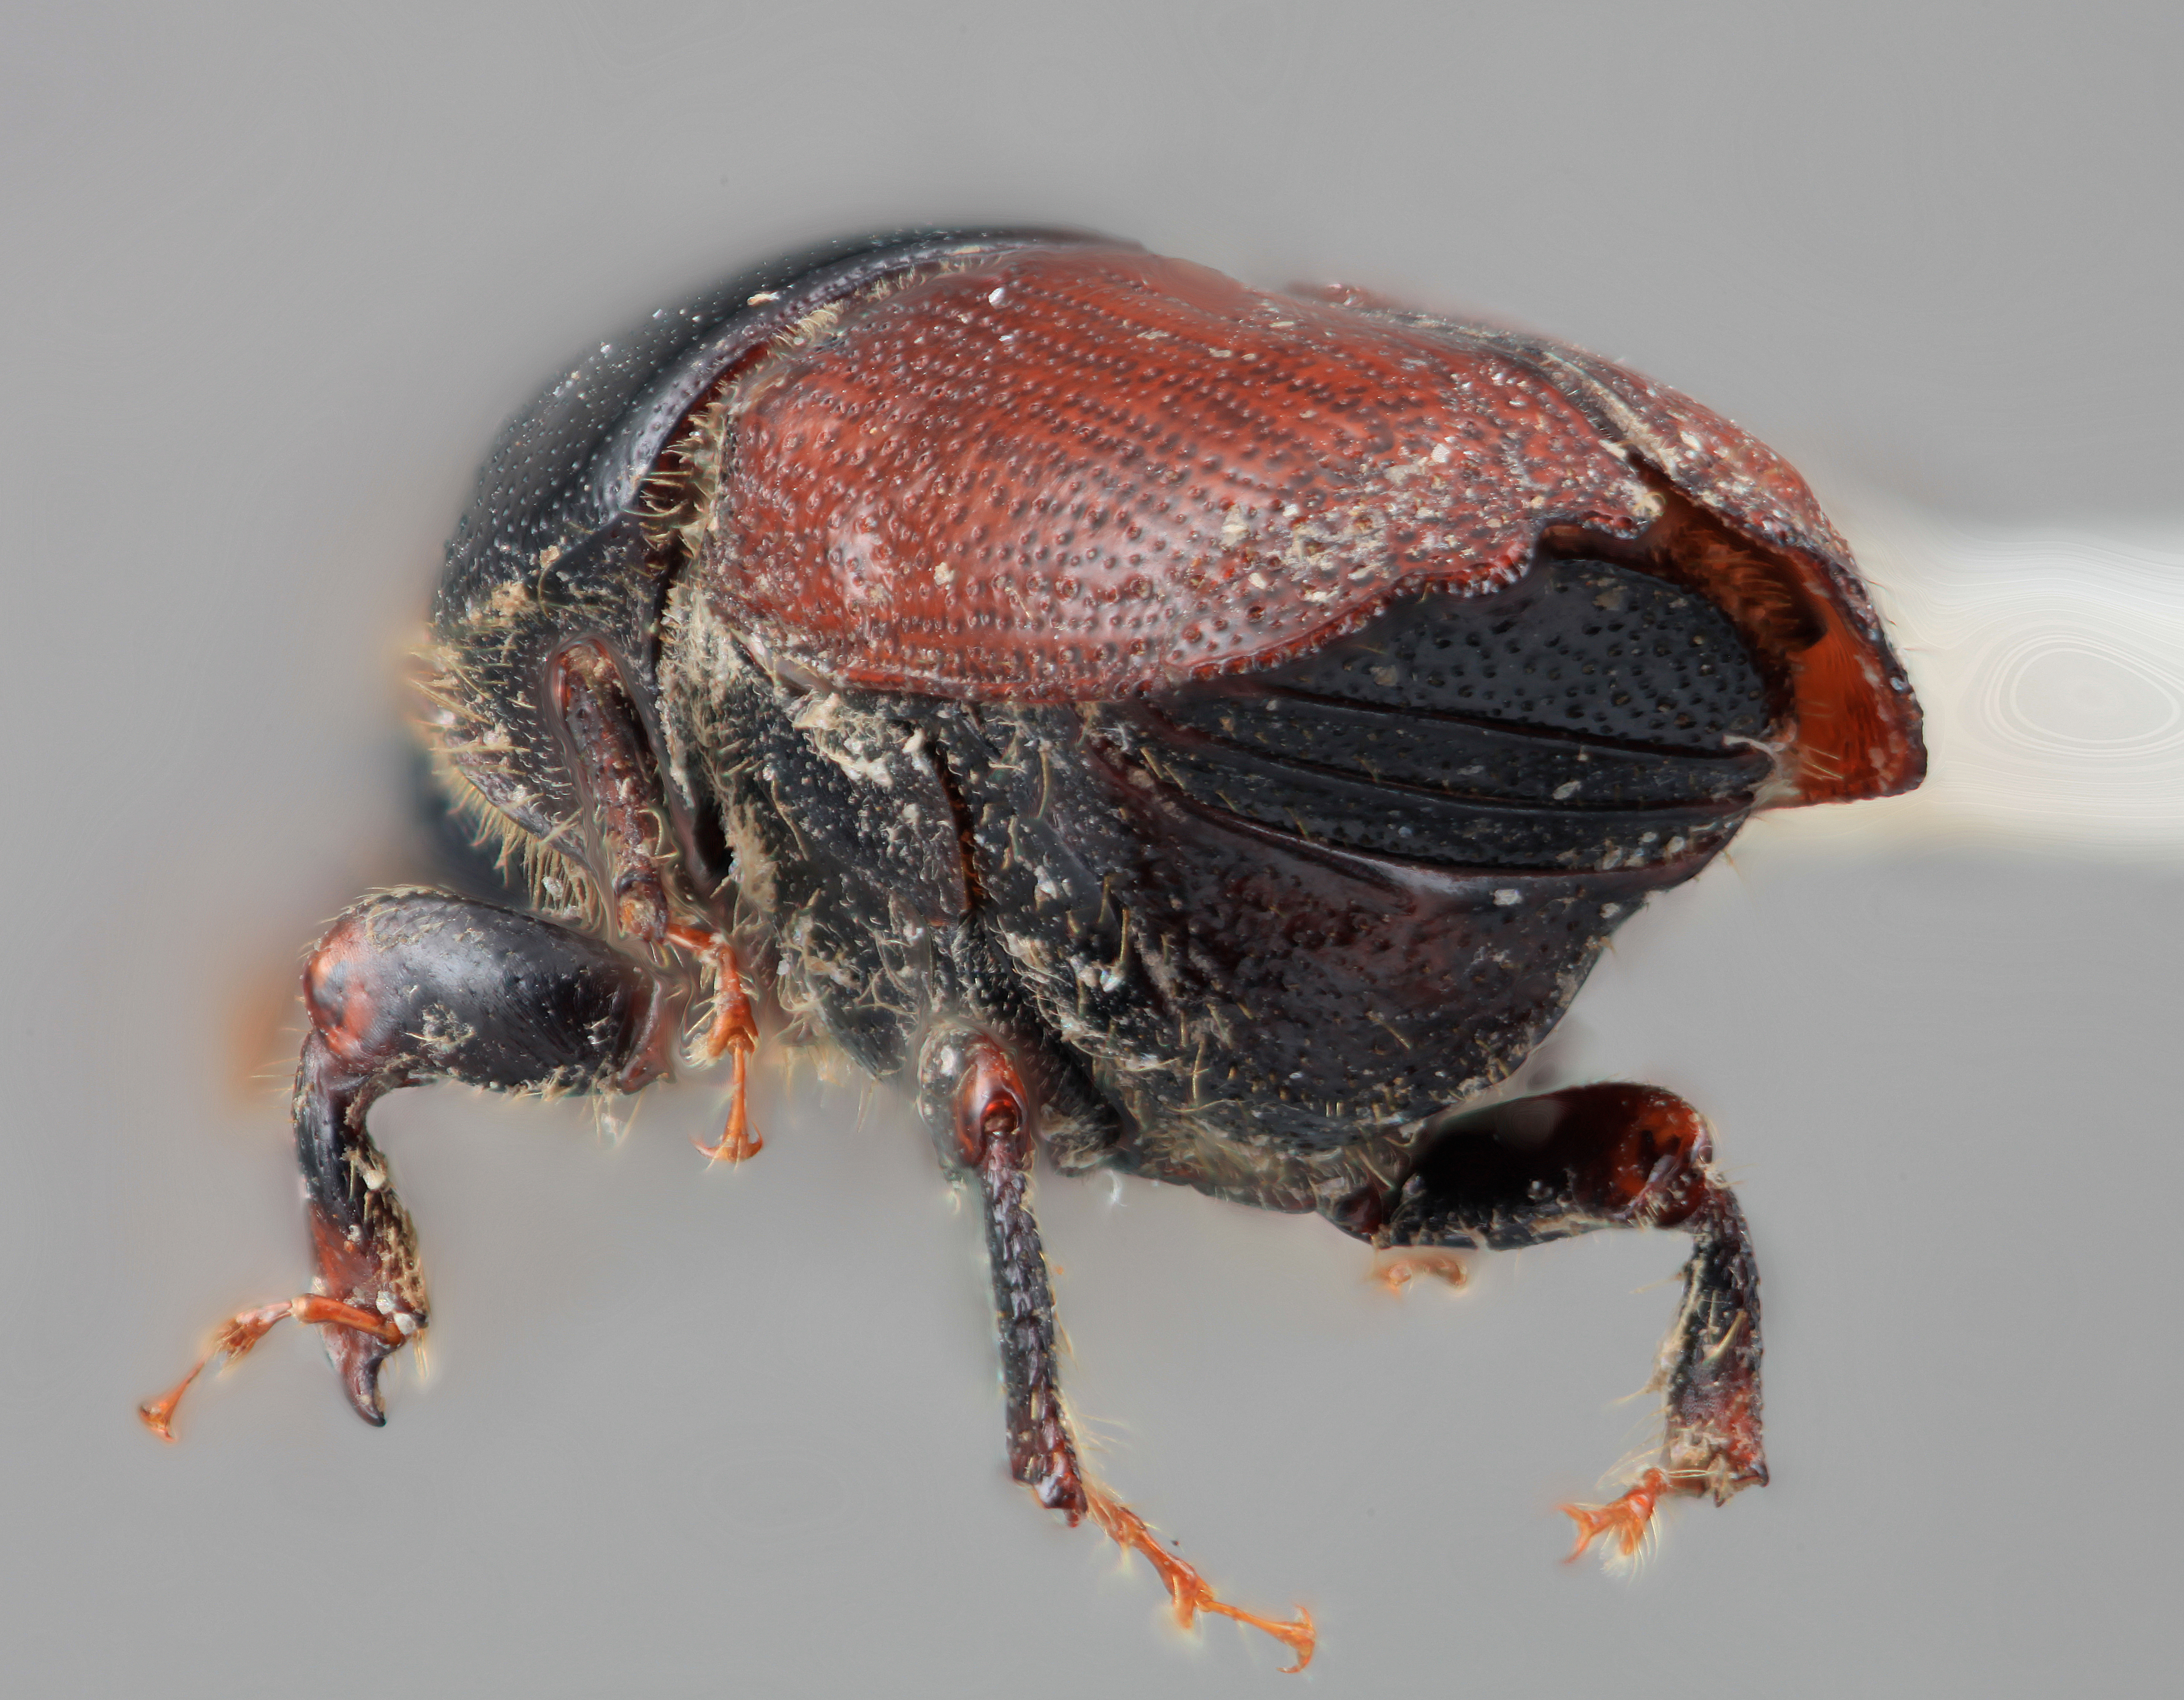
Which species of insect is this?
Scolytus aztecus
